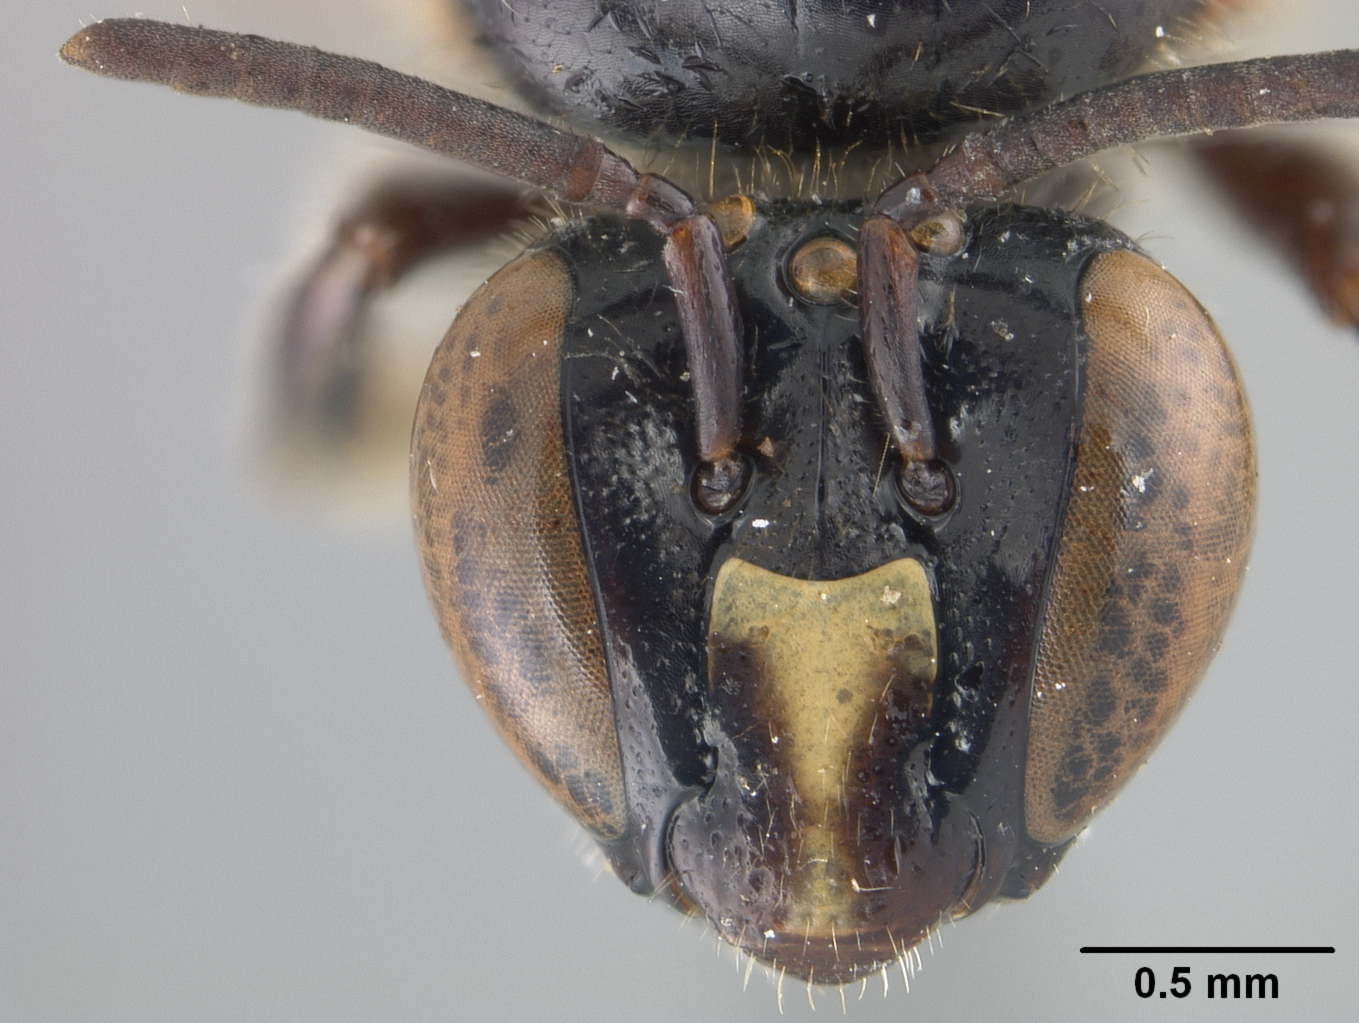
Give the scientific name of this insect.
Allodape mindanaonis
